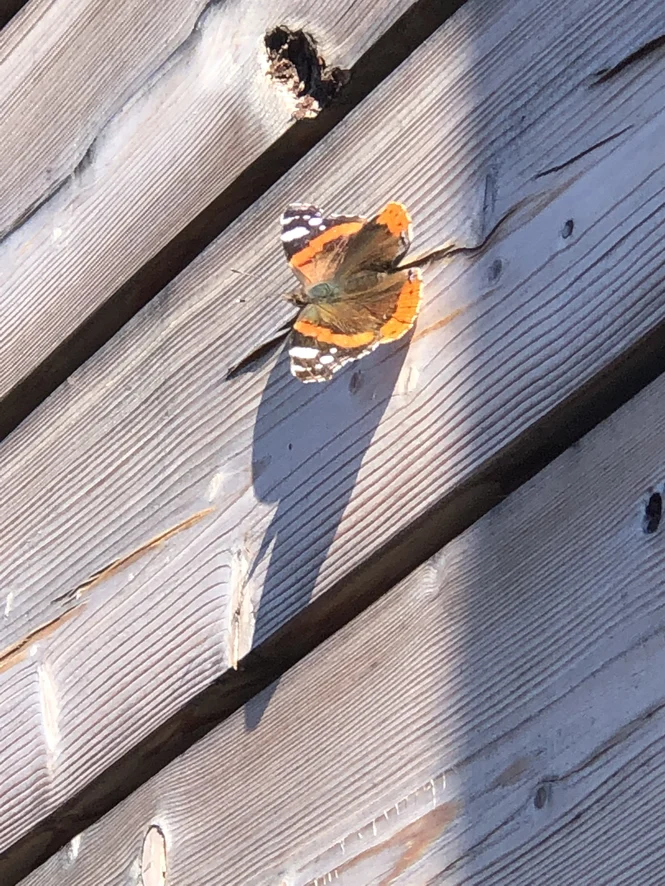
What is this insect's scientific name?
Vanessa atalanta
